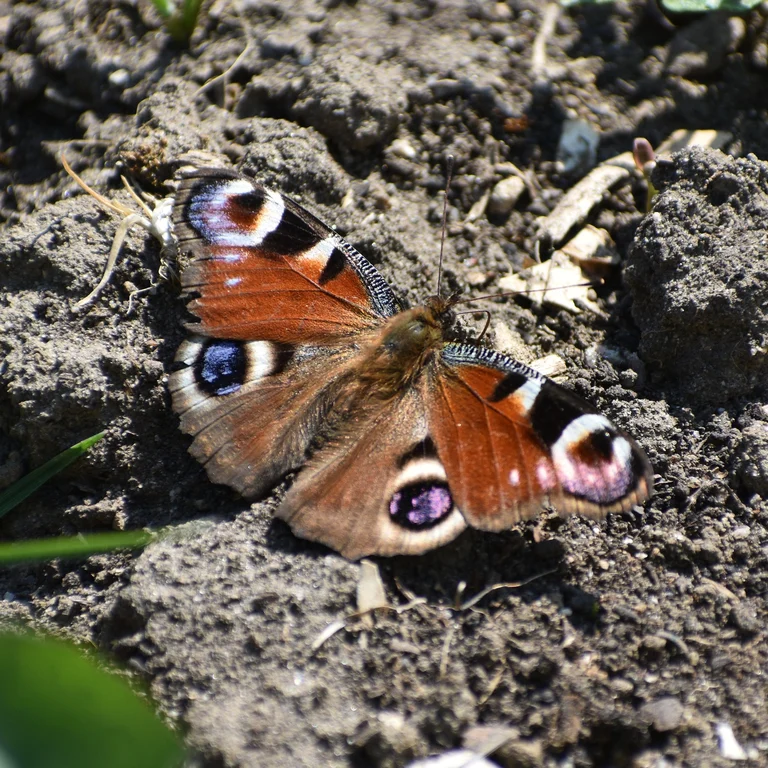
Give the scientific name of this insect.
Aglais io
